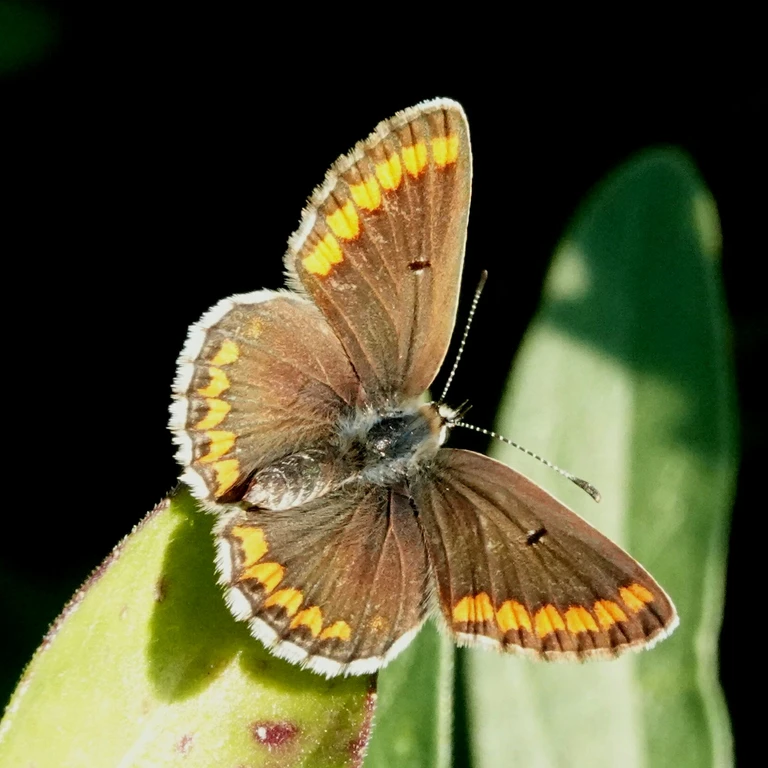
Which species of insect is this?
Aricia agestis/artaxerxes
